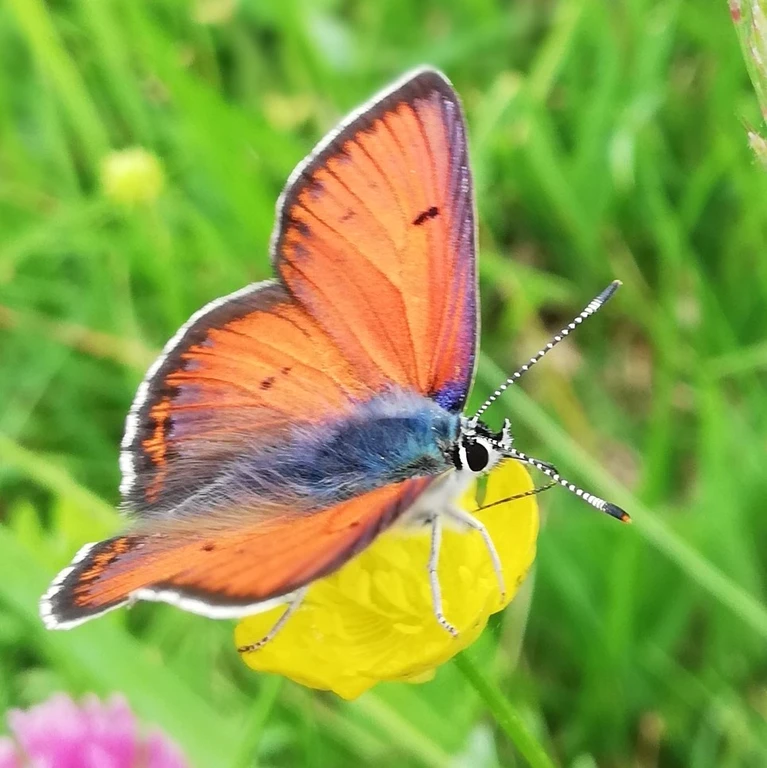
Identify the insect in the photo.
Lycaena hippothoe (also Palaeochrysophanus hippothoe)
